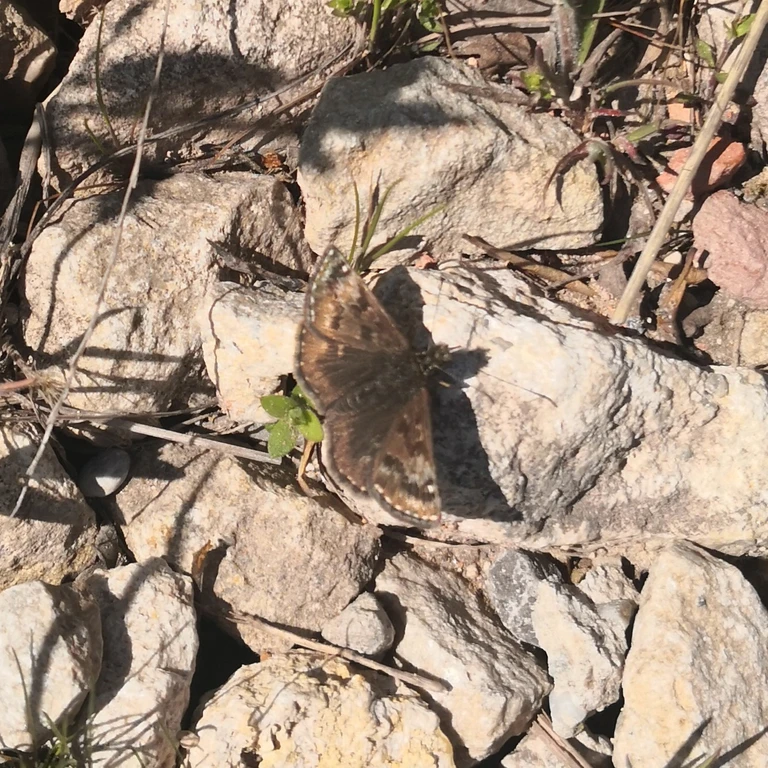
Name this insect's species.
Erynnis tages
